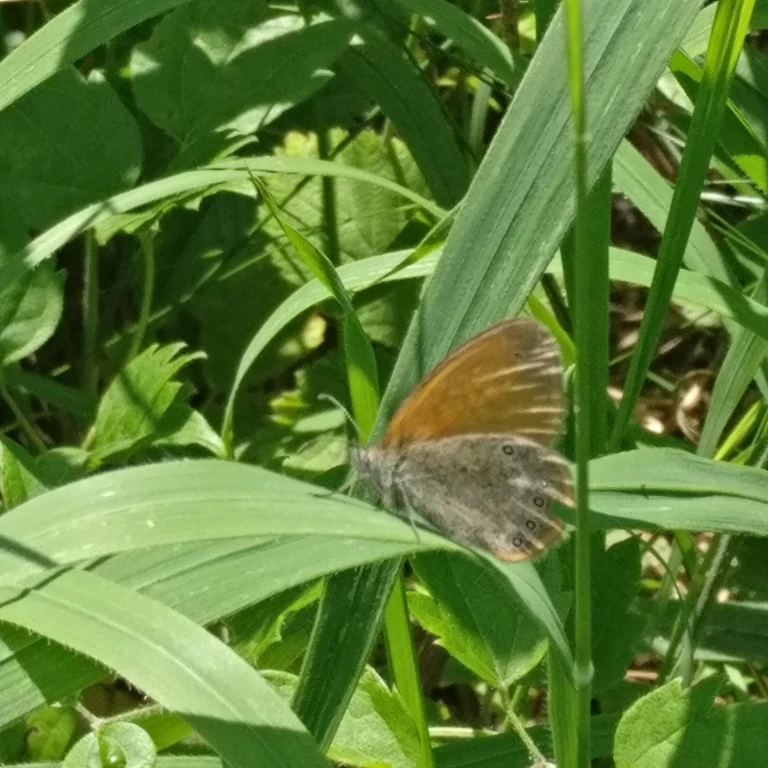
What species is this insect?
Coenonympha glycerion (also Coenonympha iphis)
